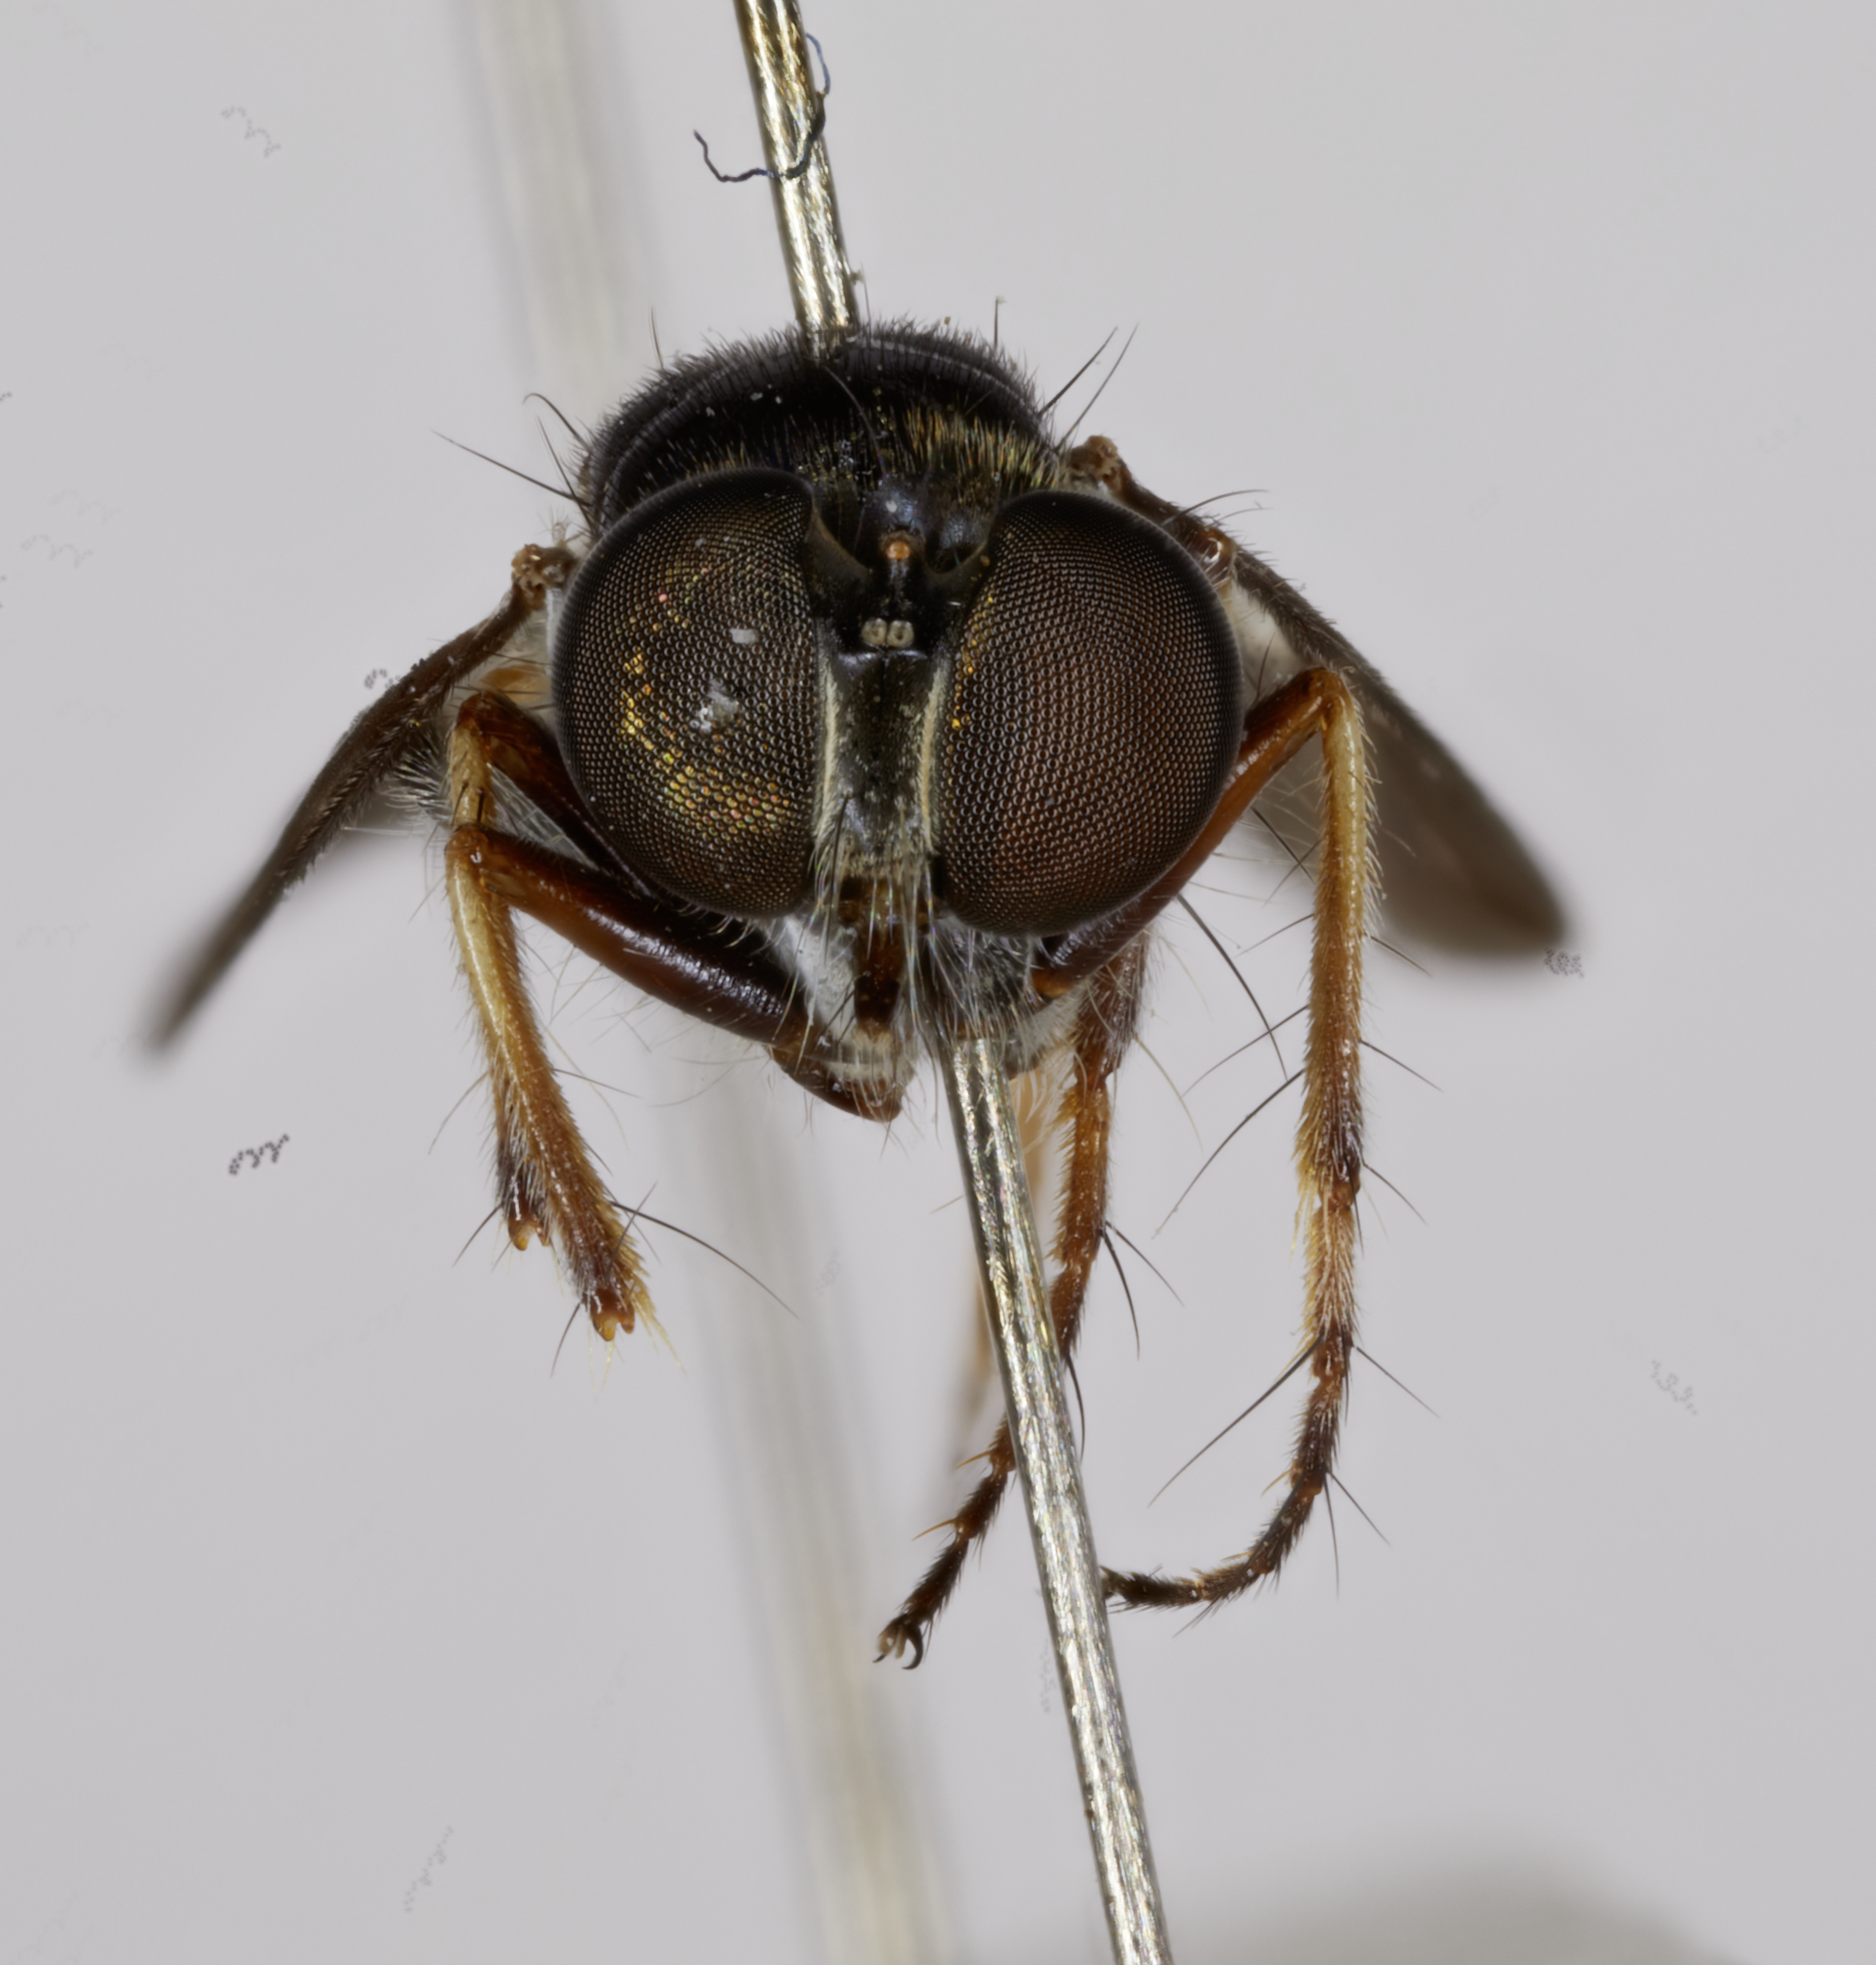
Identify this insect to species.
Afromosia barkemeyeri
